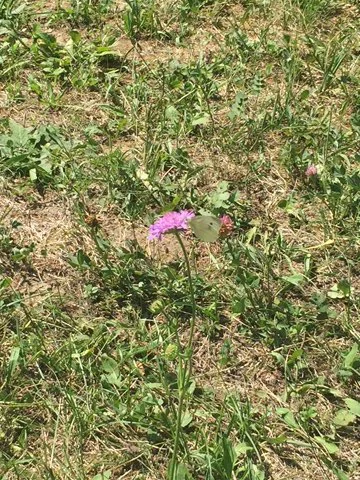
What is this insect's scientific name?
Pieris rapae
